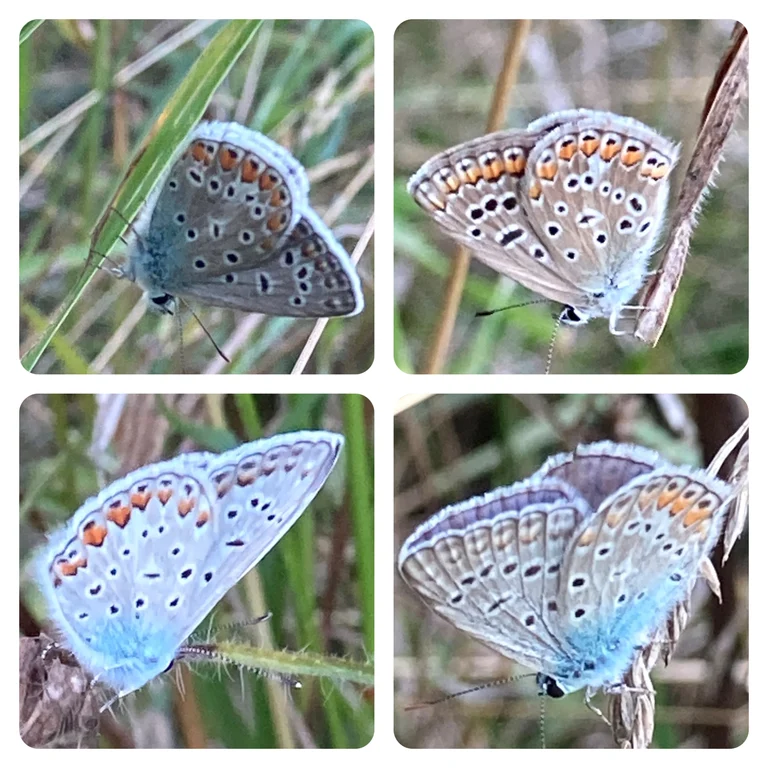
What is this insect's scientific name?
Polyommatus icarus
